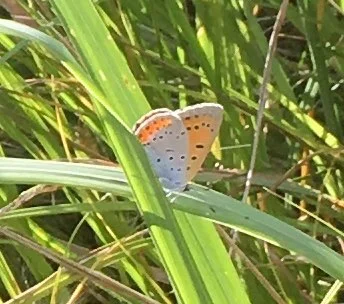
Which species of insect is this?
Lycaena dispar
